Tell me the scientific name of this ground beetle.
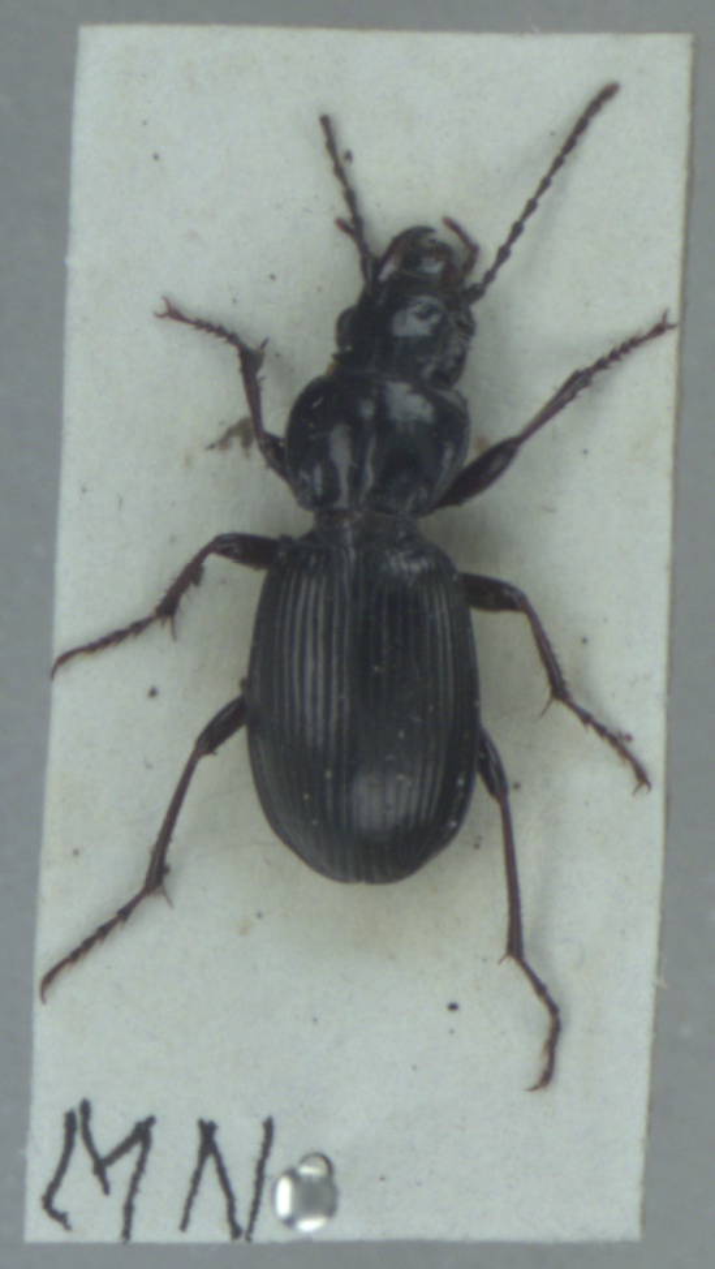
Pterostichus madidus
